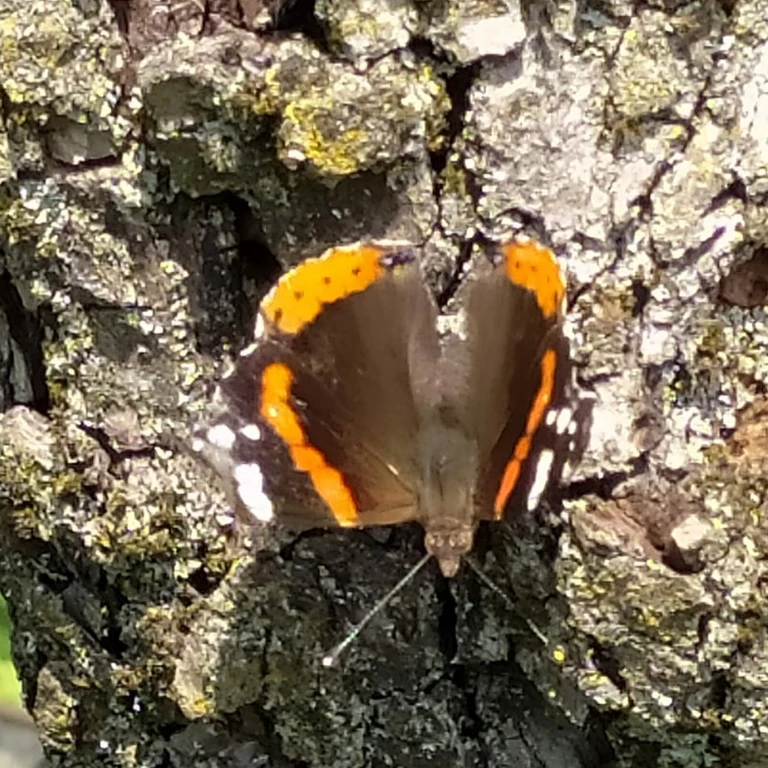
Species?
Vanessa atalanta
